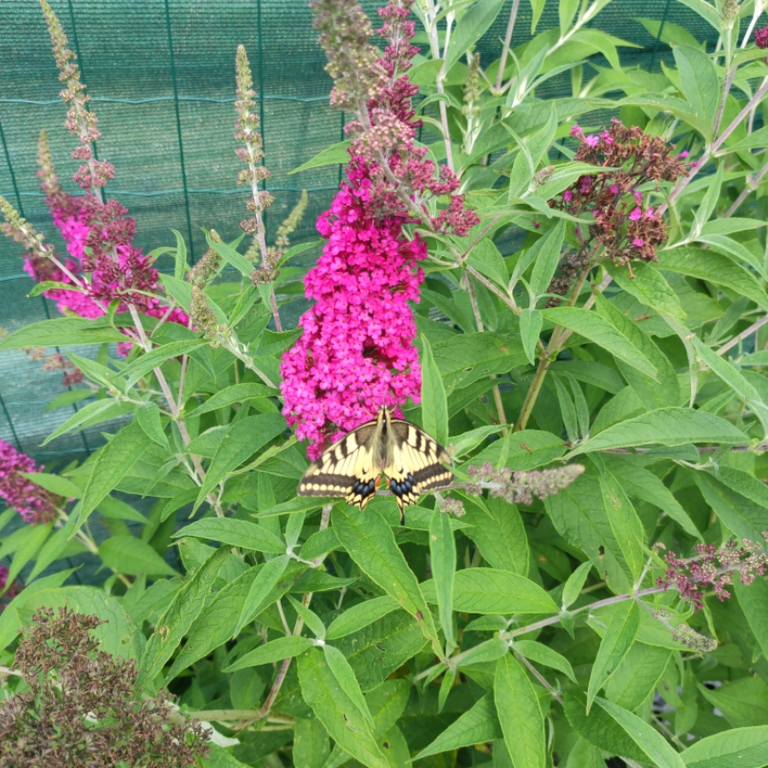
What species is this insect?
Papilio machaon
